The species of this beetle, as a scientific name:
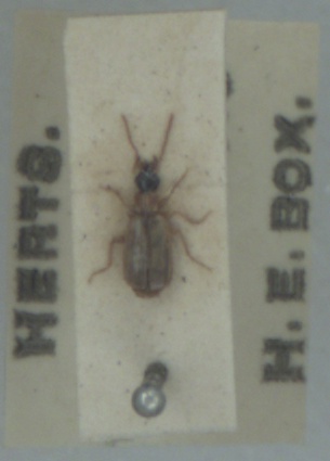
Philorhizus melanocephalus
